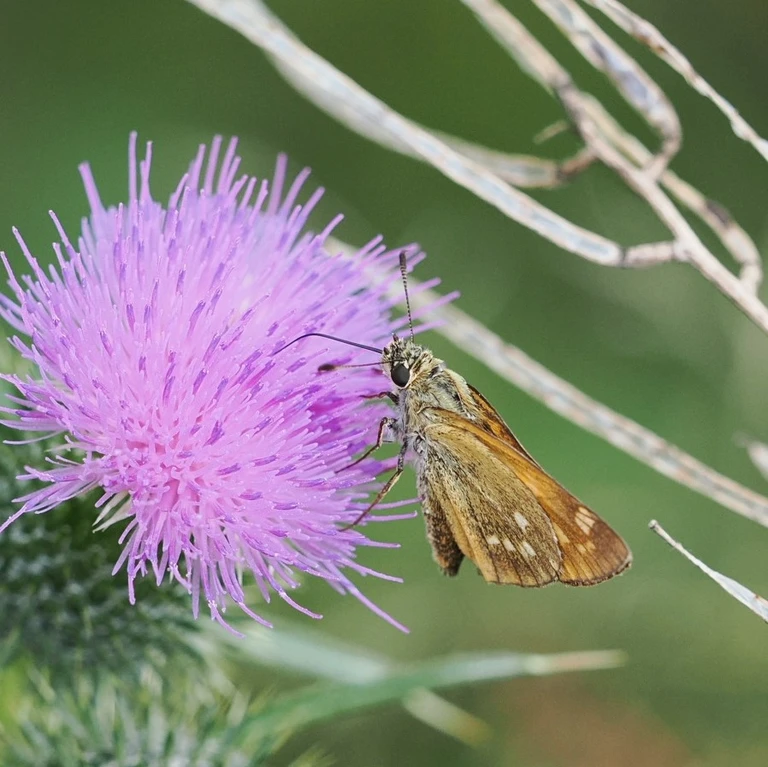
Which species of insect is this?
Ochlodes sylvanus (also Ochlodes venata)
